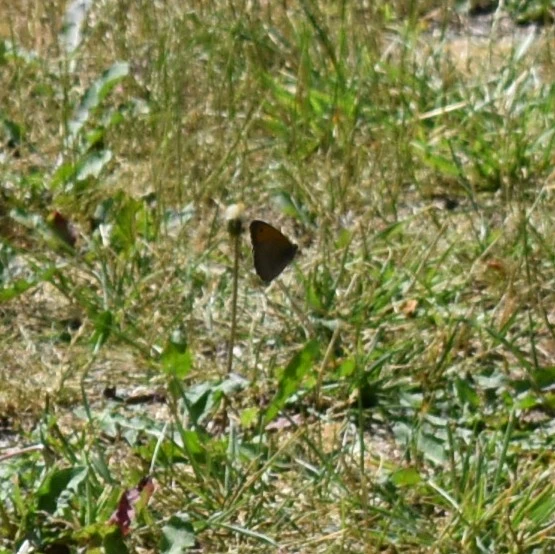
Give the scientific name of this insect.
Maniola jurtina
